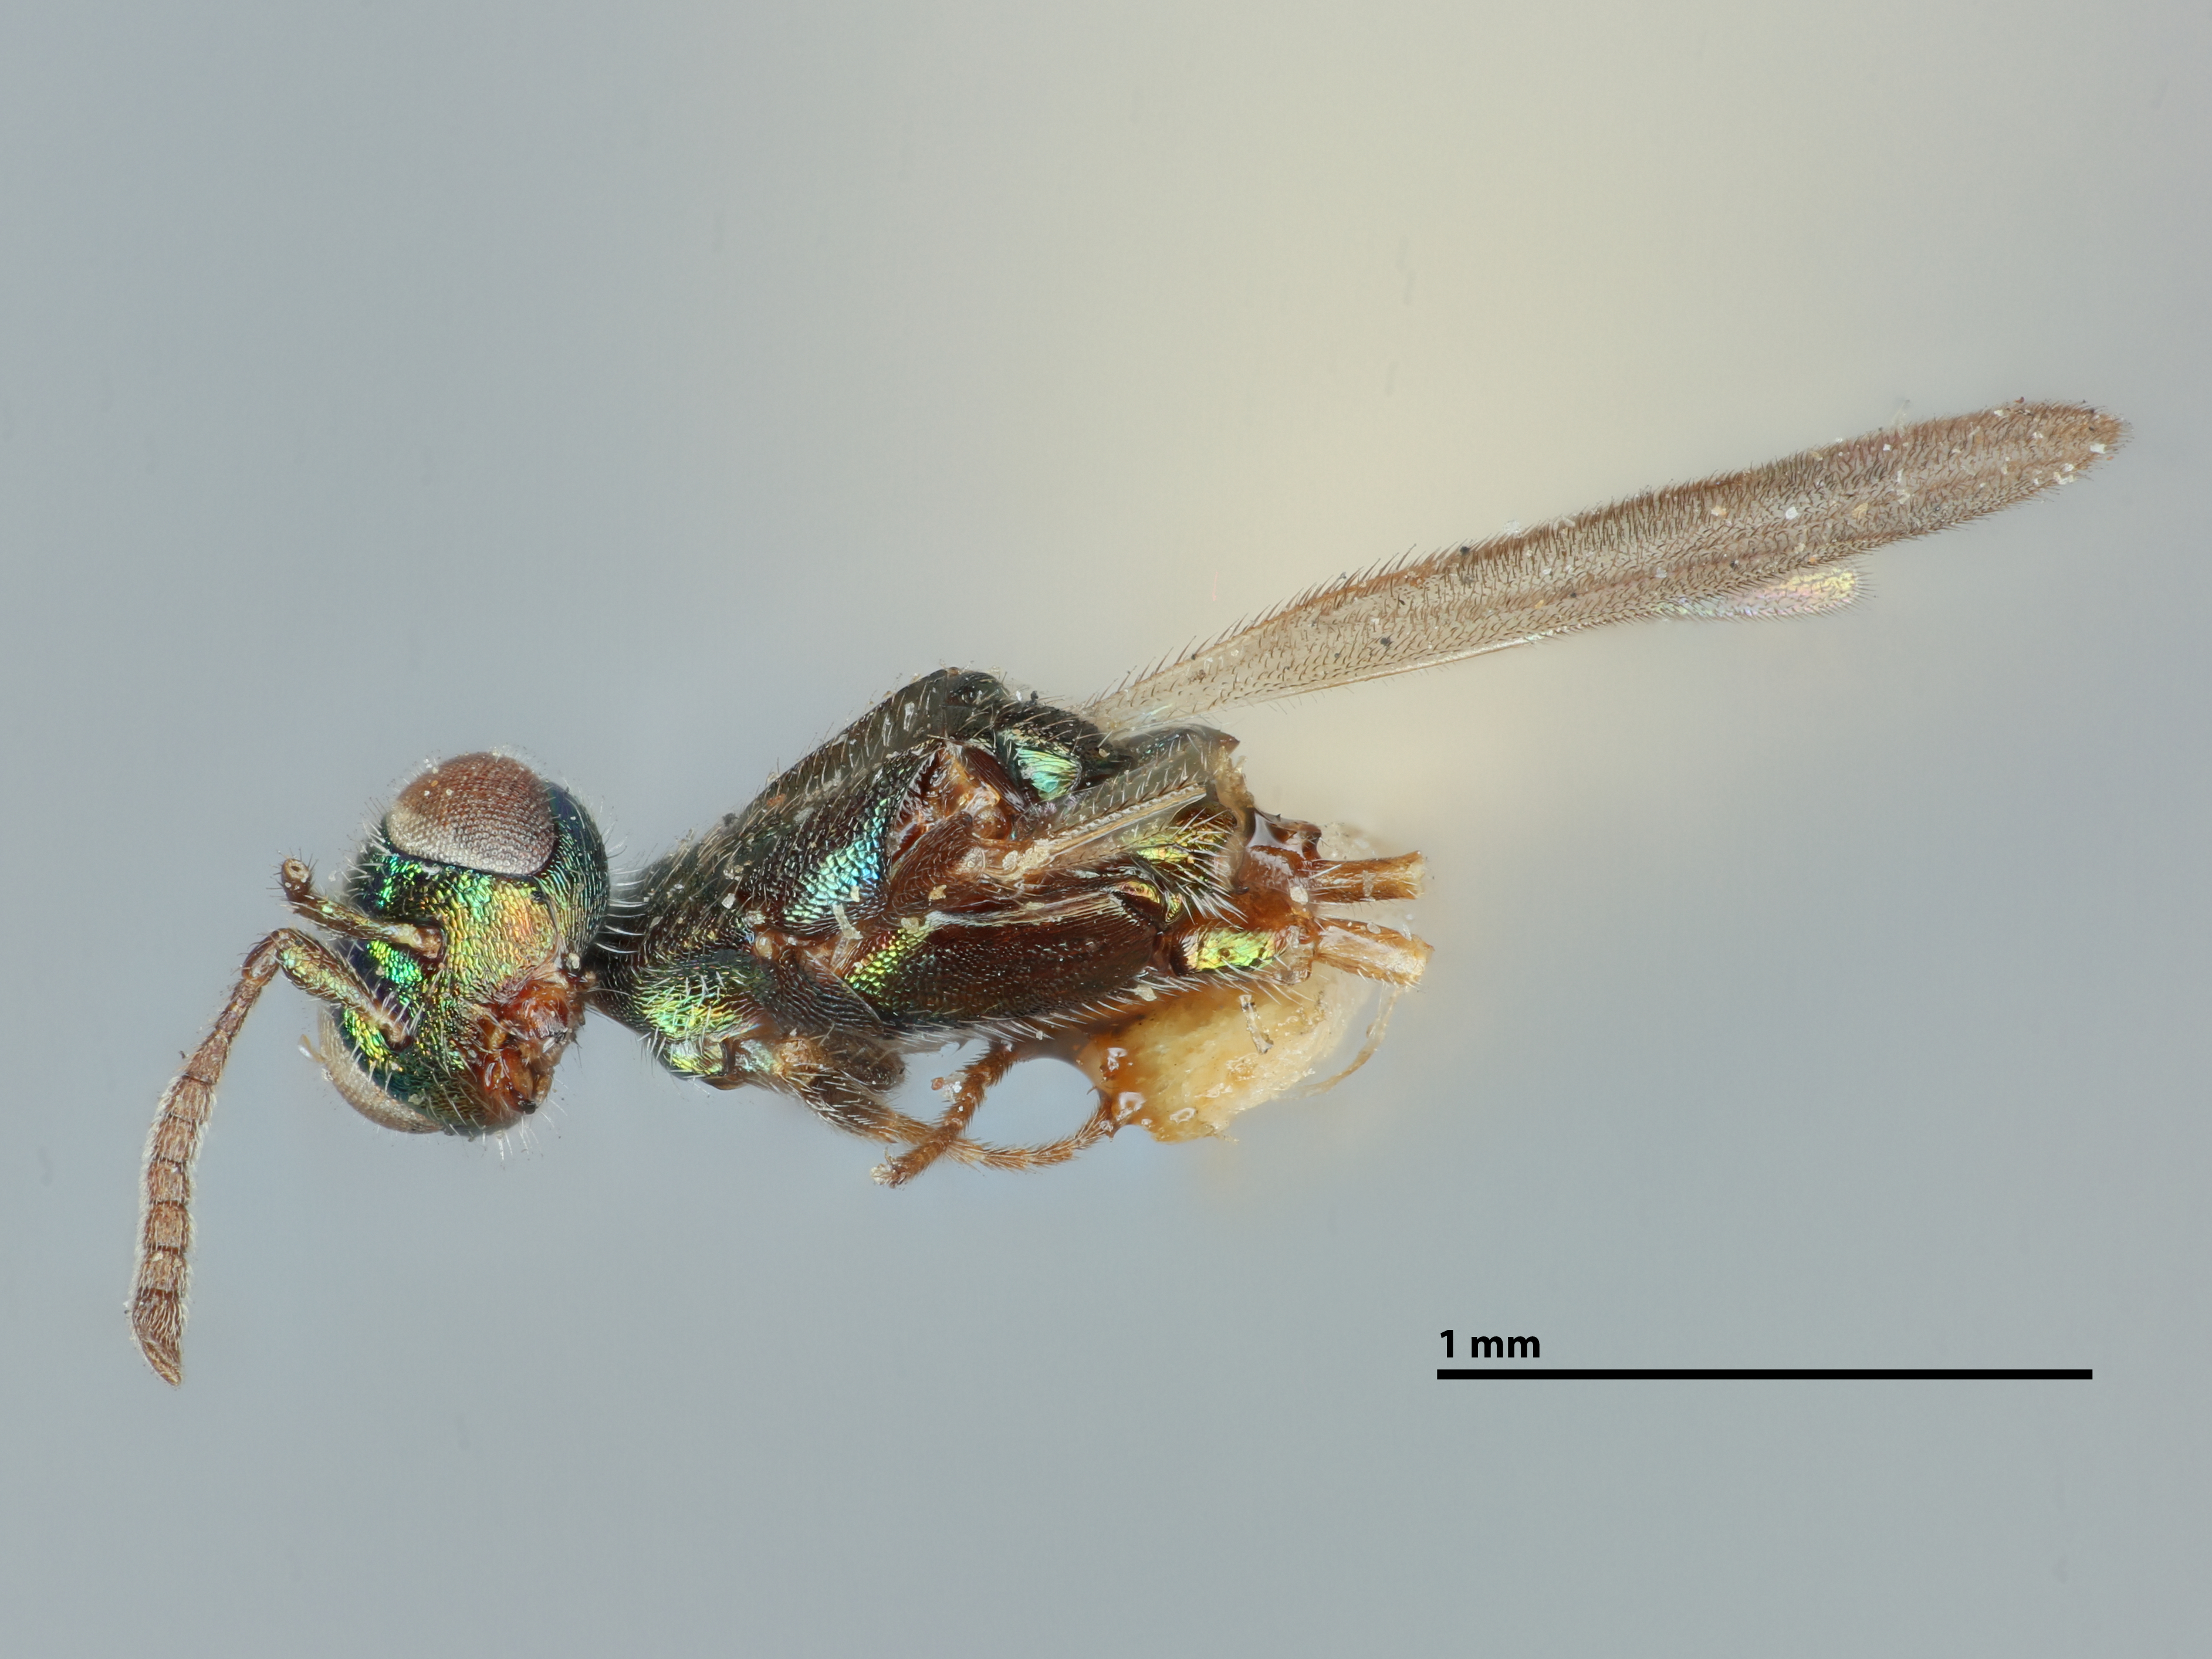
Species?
Halidea schwarzi
